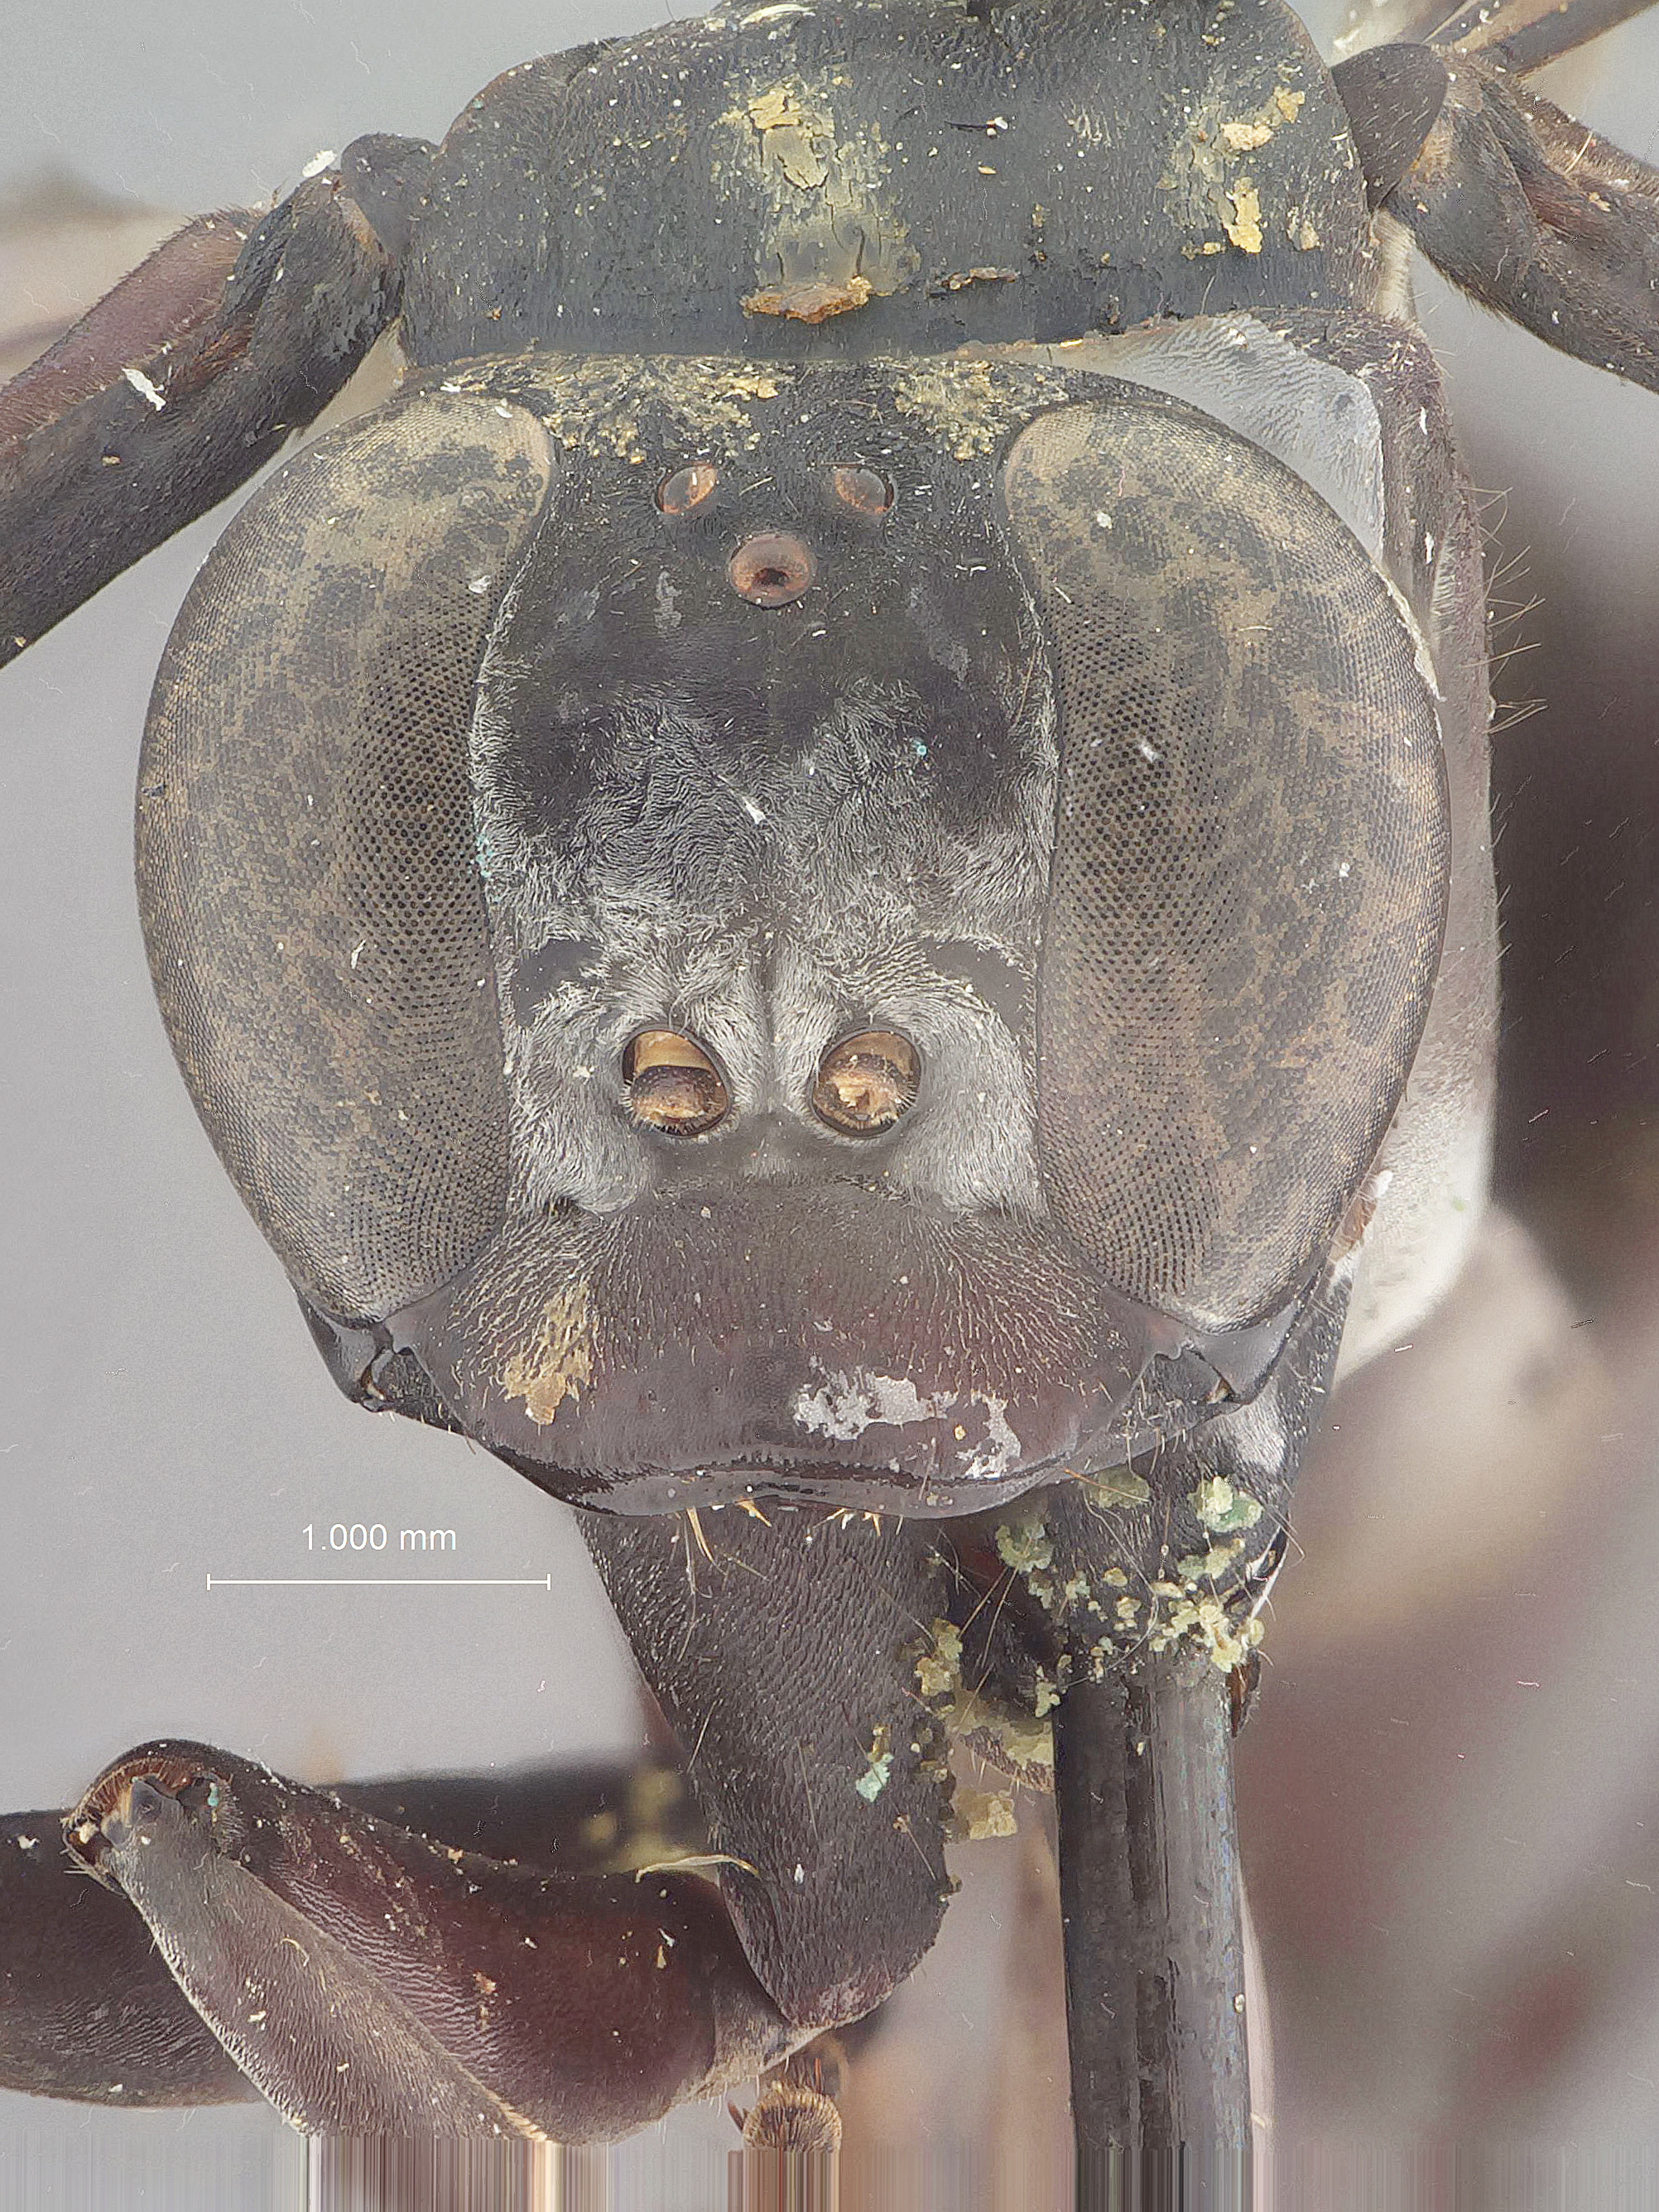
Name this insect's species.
Tagalochares plutonis
